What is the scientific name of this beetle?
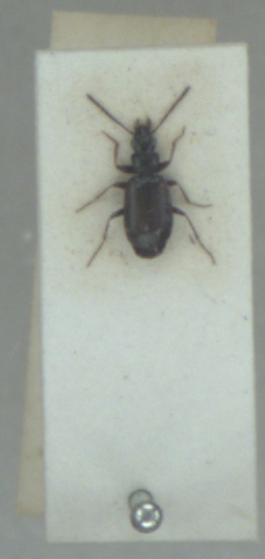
Syntomus obscuroguttatus
